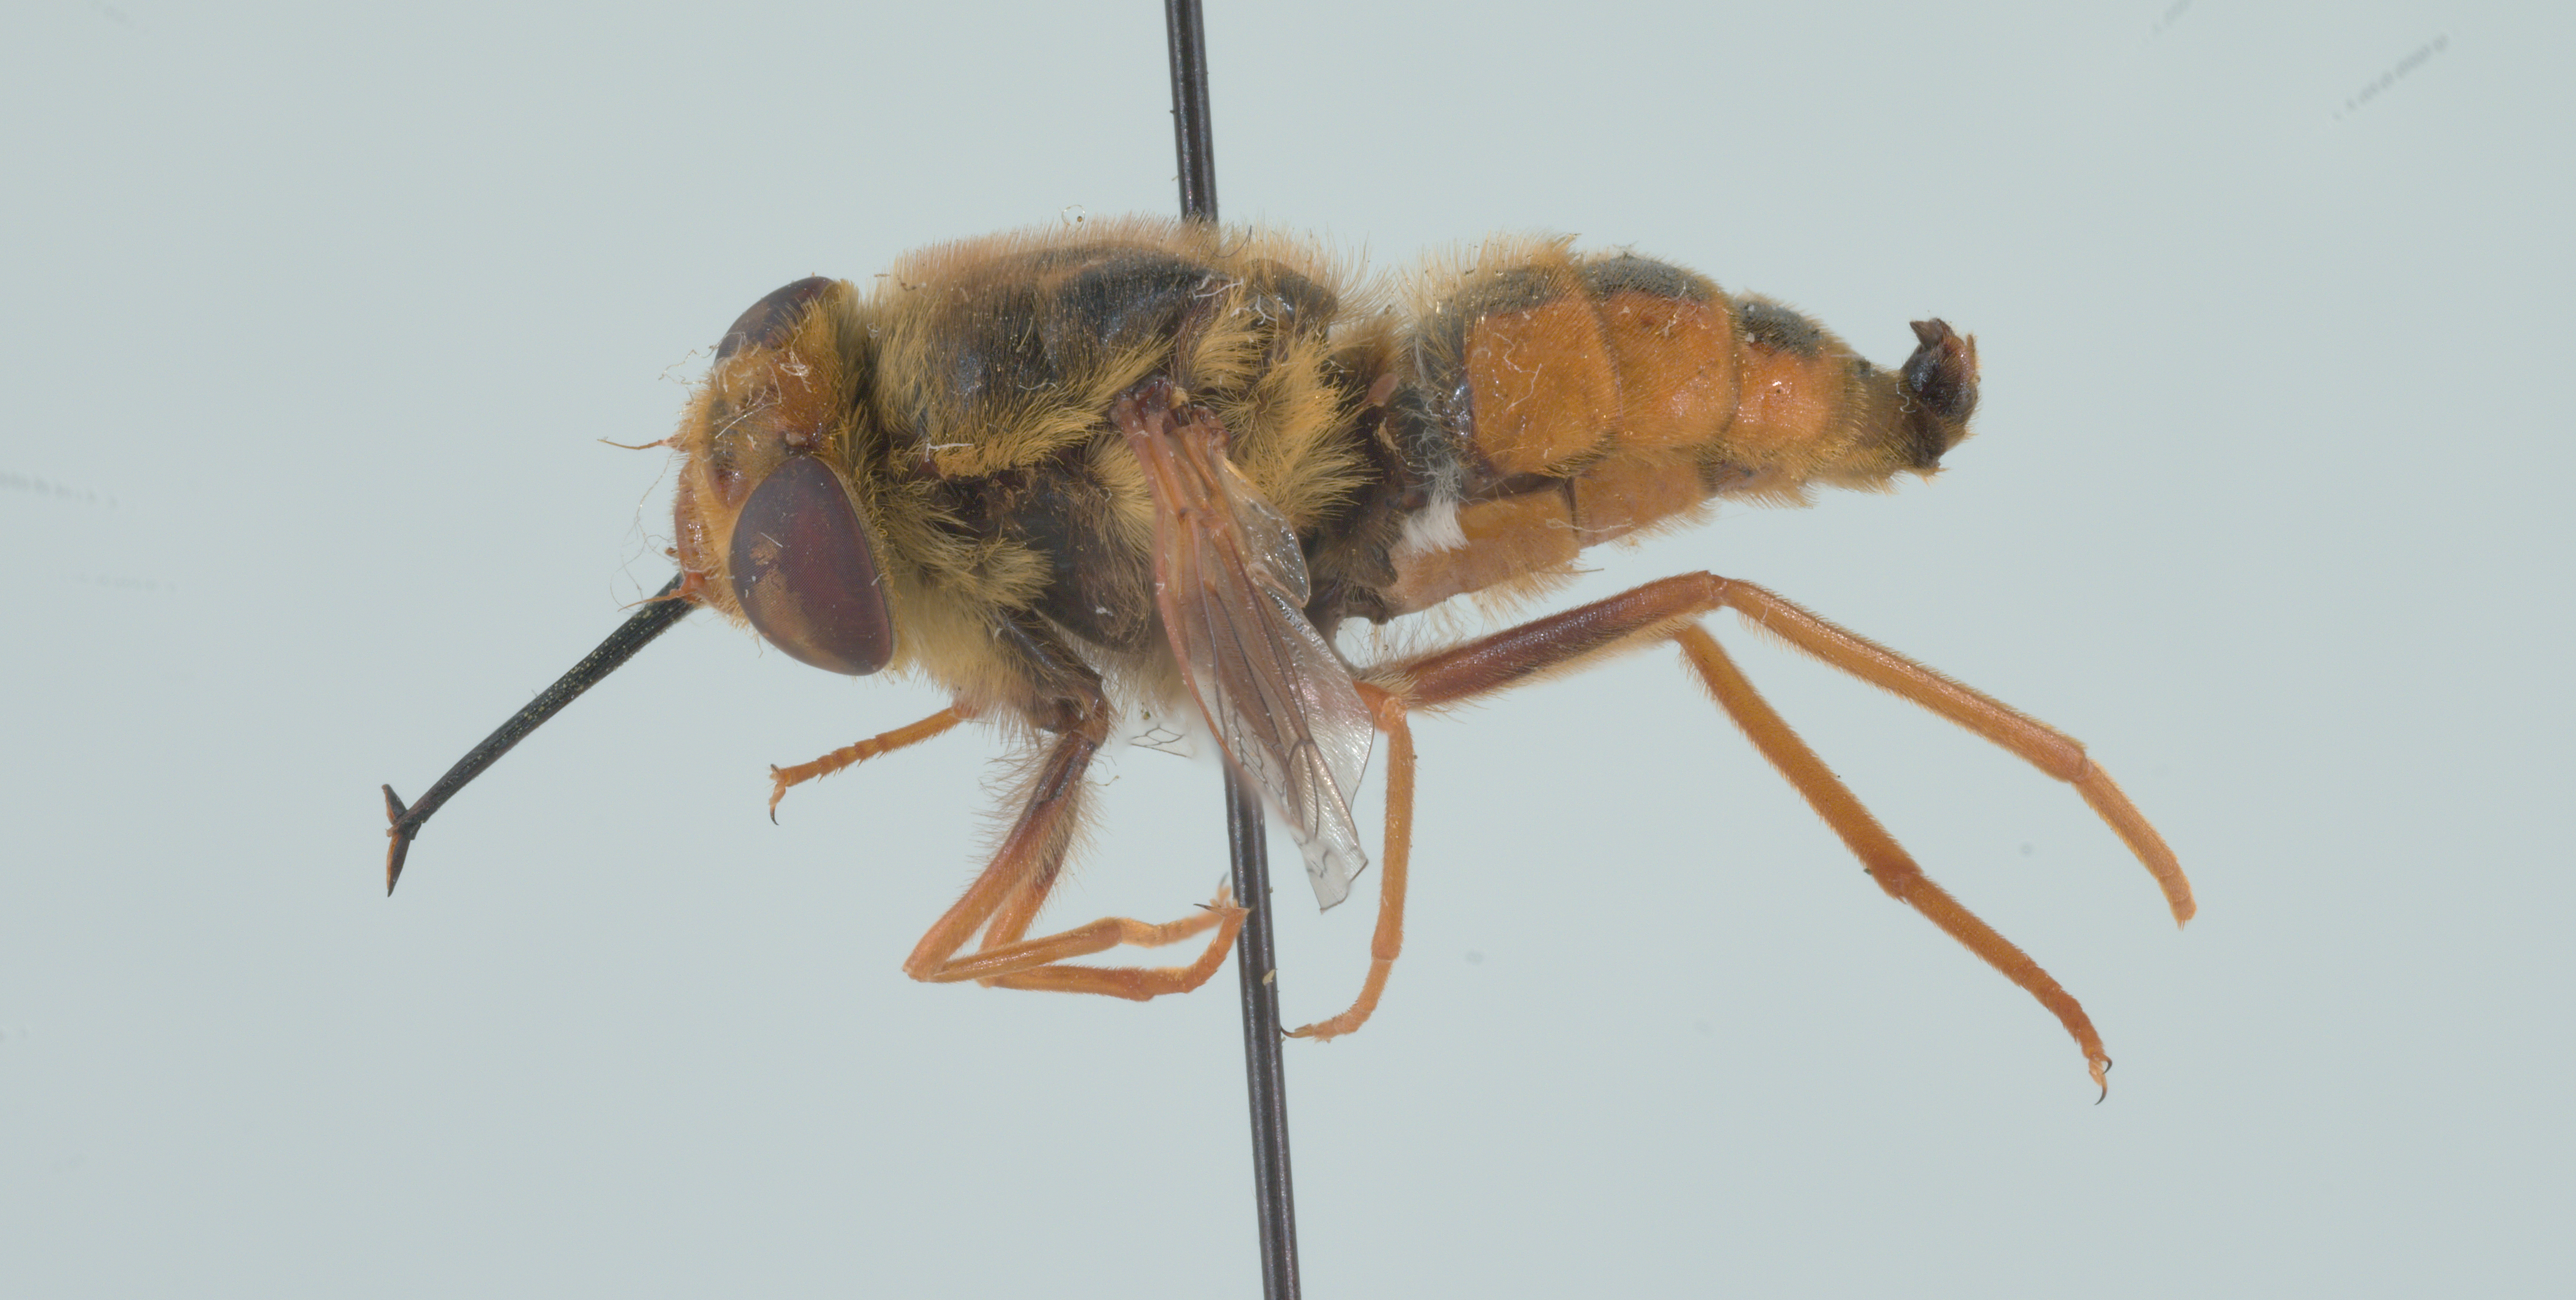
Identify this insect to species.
Nemestrinus rufipes
